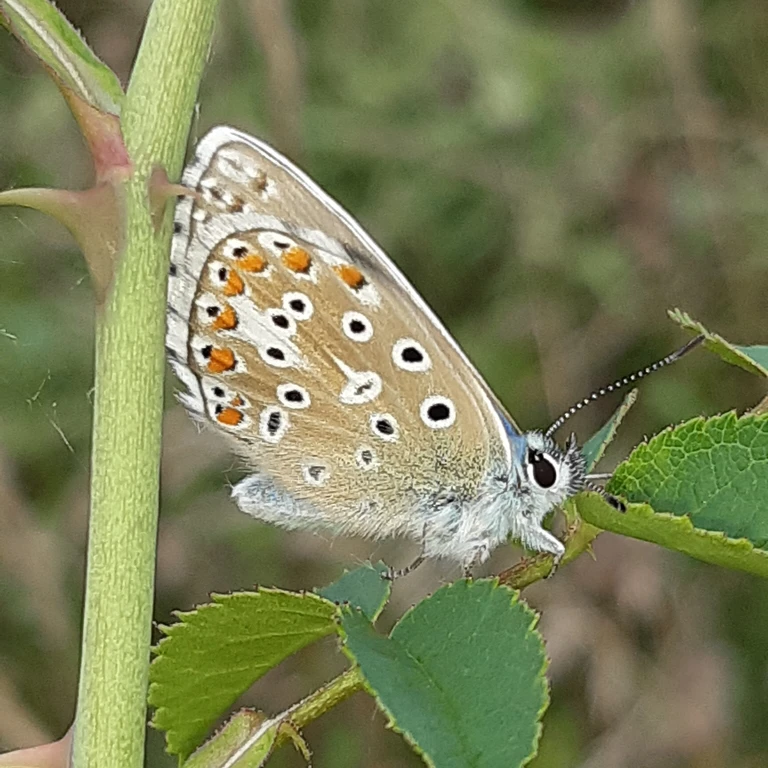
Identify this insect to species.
Lysandra bellargus
